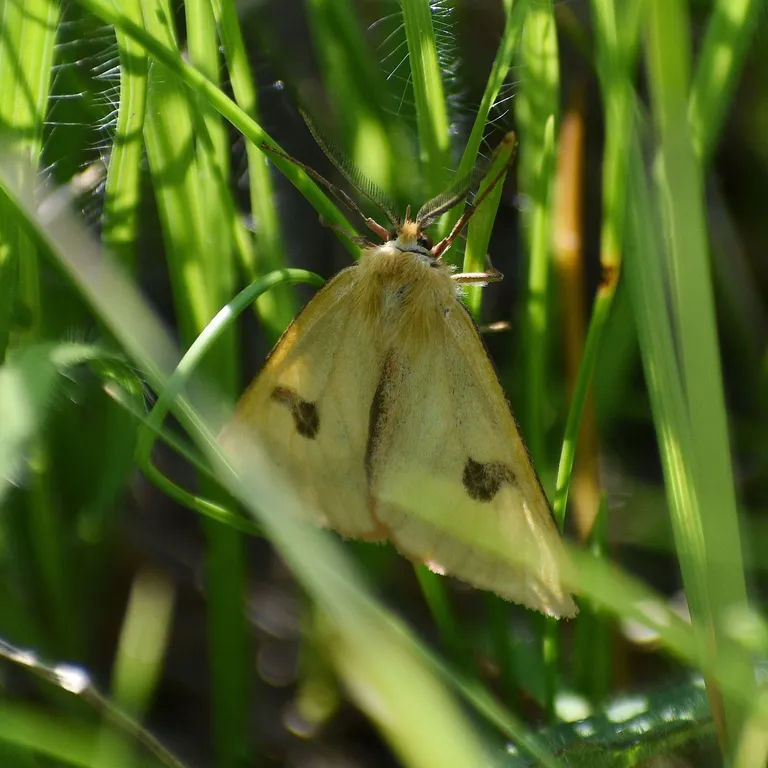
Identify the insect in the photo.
Diacrisia sannio
